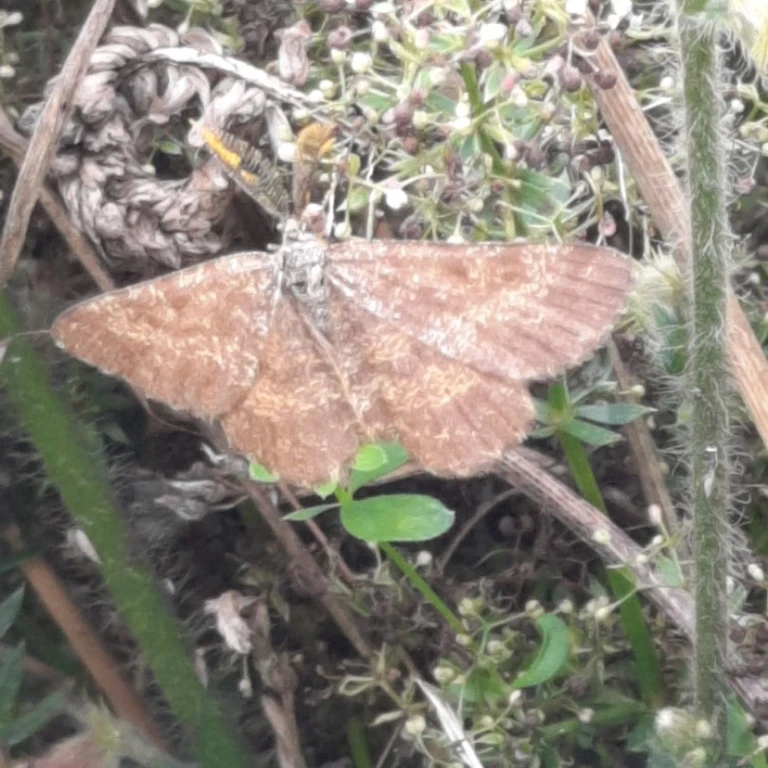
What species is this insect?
Ematurga atomaria
